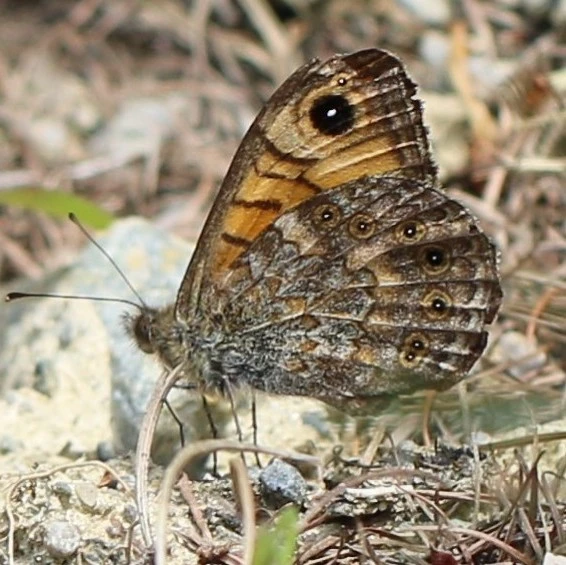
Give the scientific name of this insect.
Lasiommata megera (also Pararge megera)
